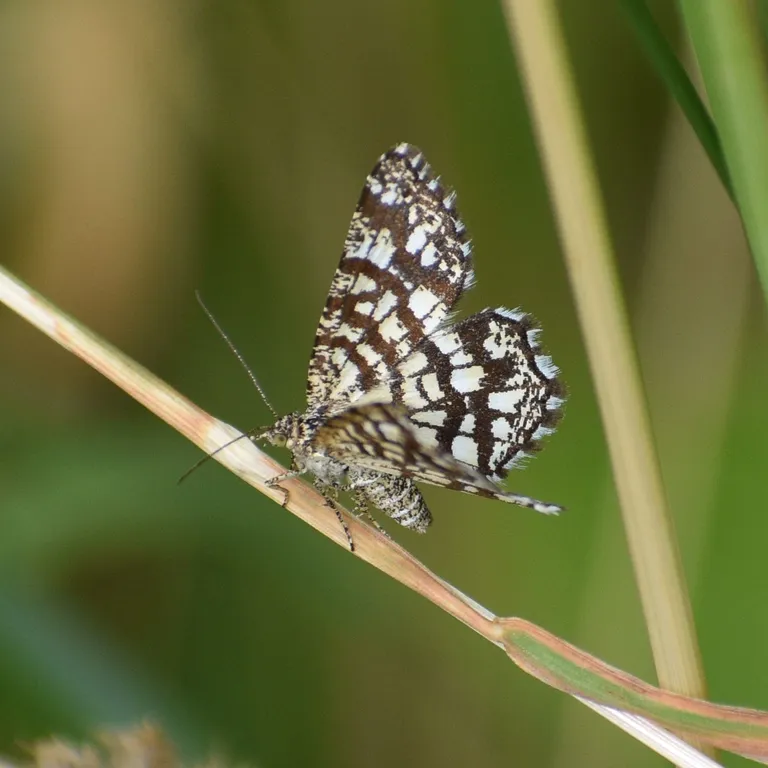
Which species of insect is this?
Chiasmia clathrata
